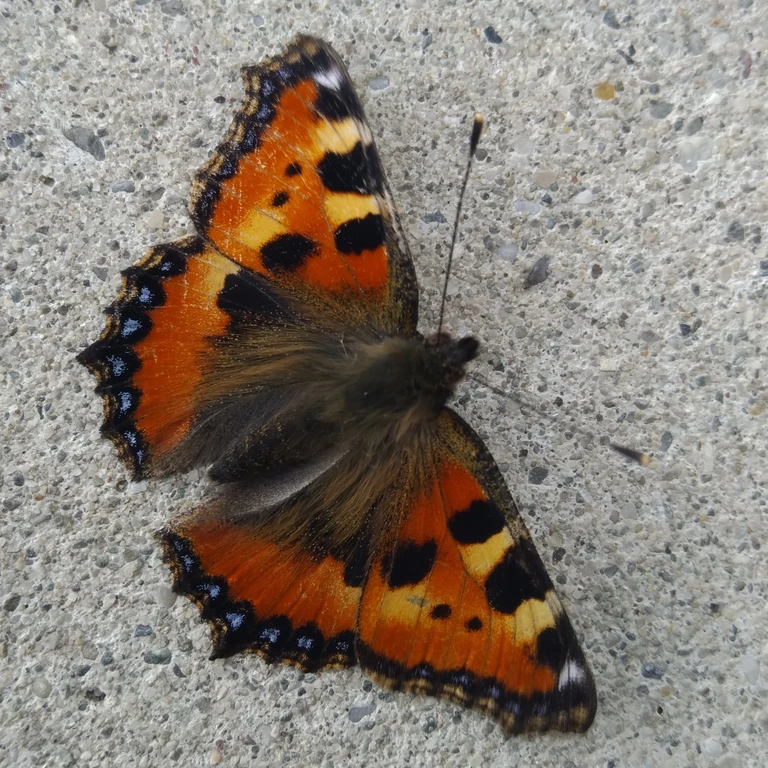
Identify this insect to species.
Aglais urticae
